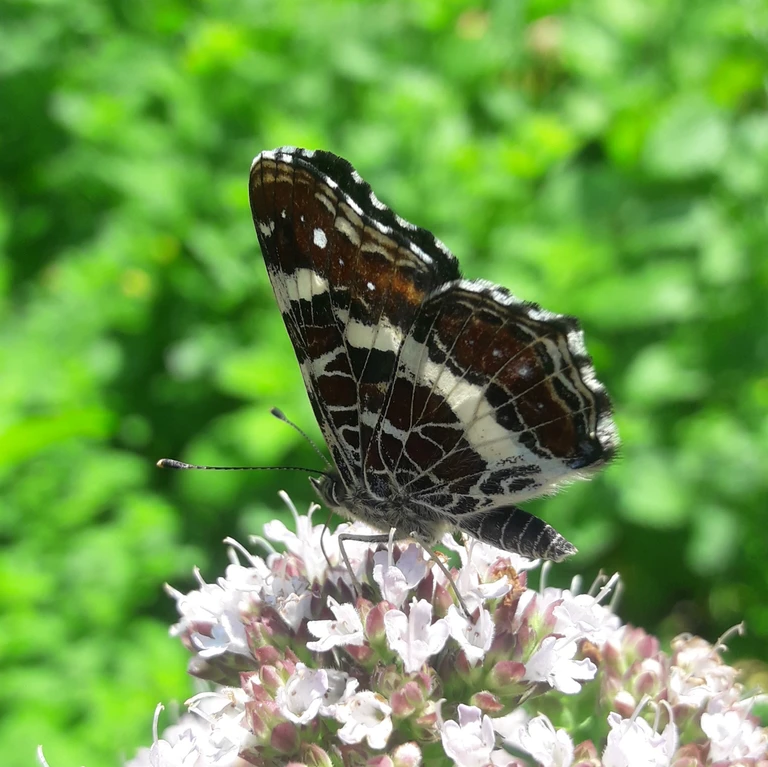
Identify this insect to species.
Araschnia levana
